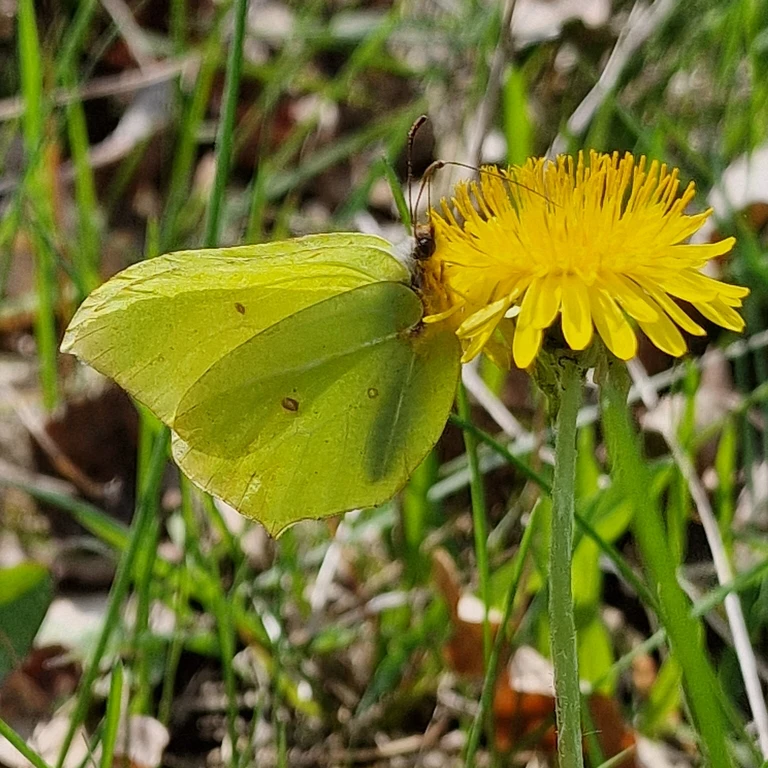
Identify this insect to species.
Gonepteryx rhamni
